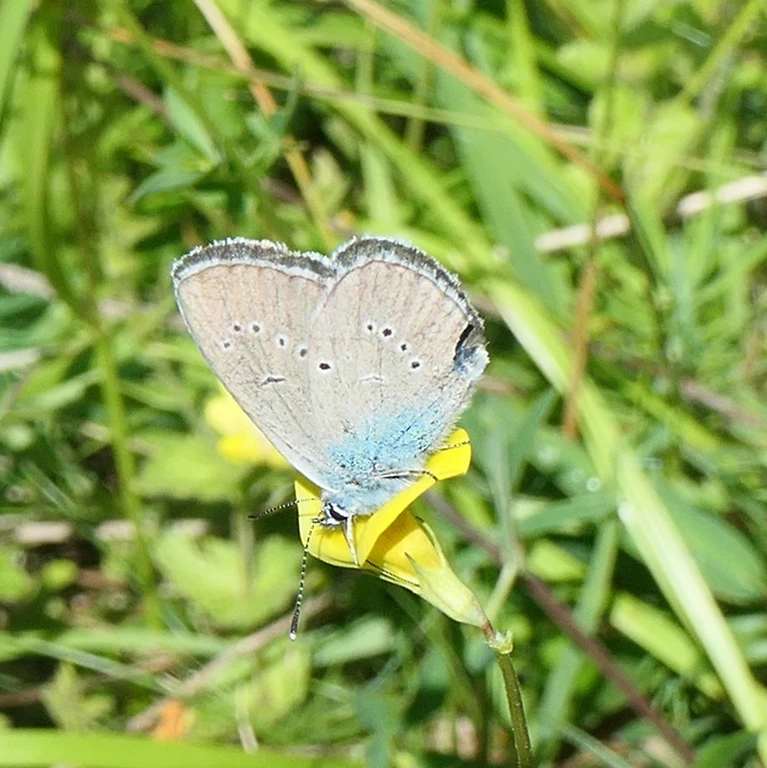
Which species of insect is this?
Cyaniris semiargus
